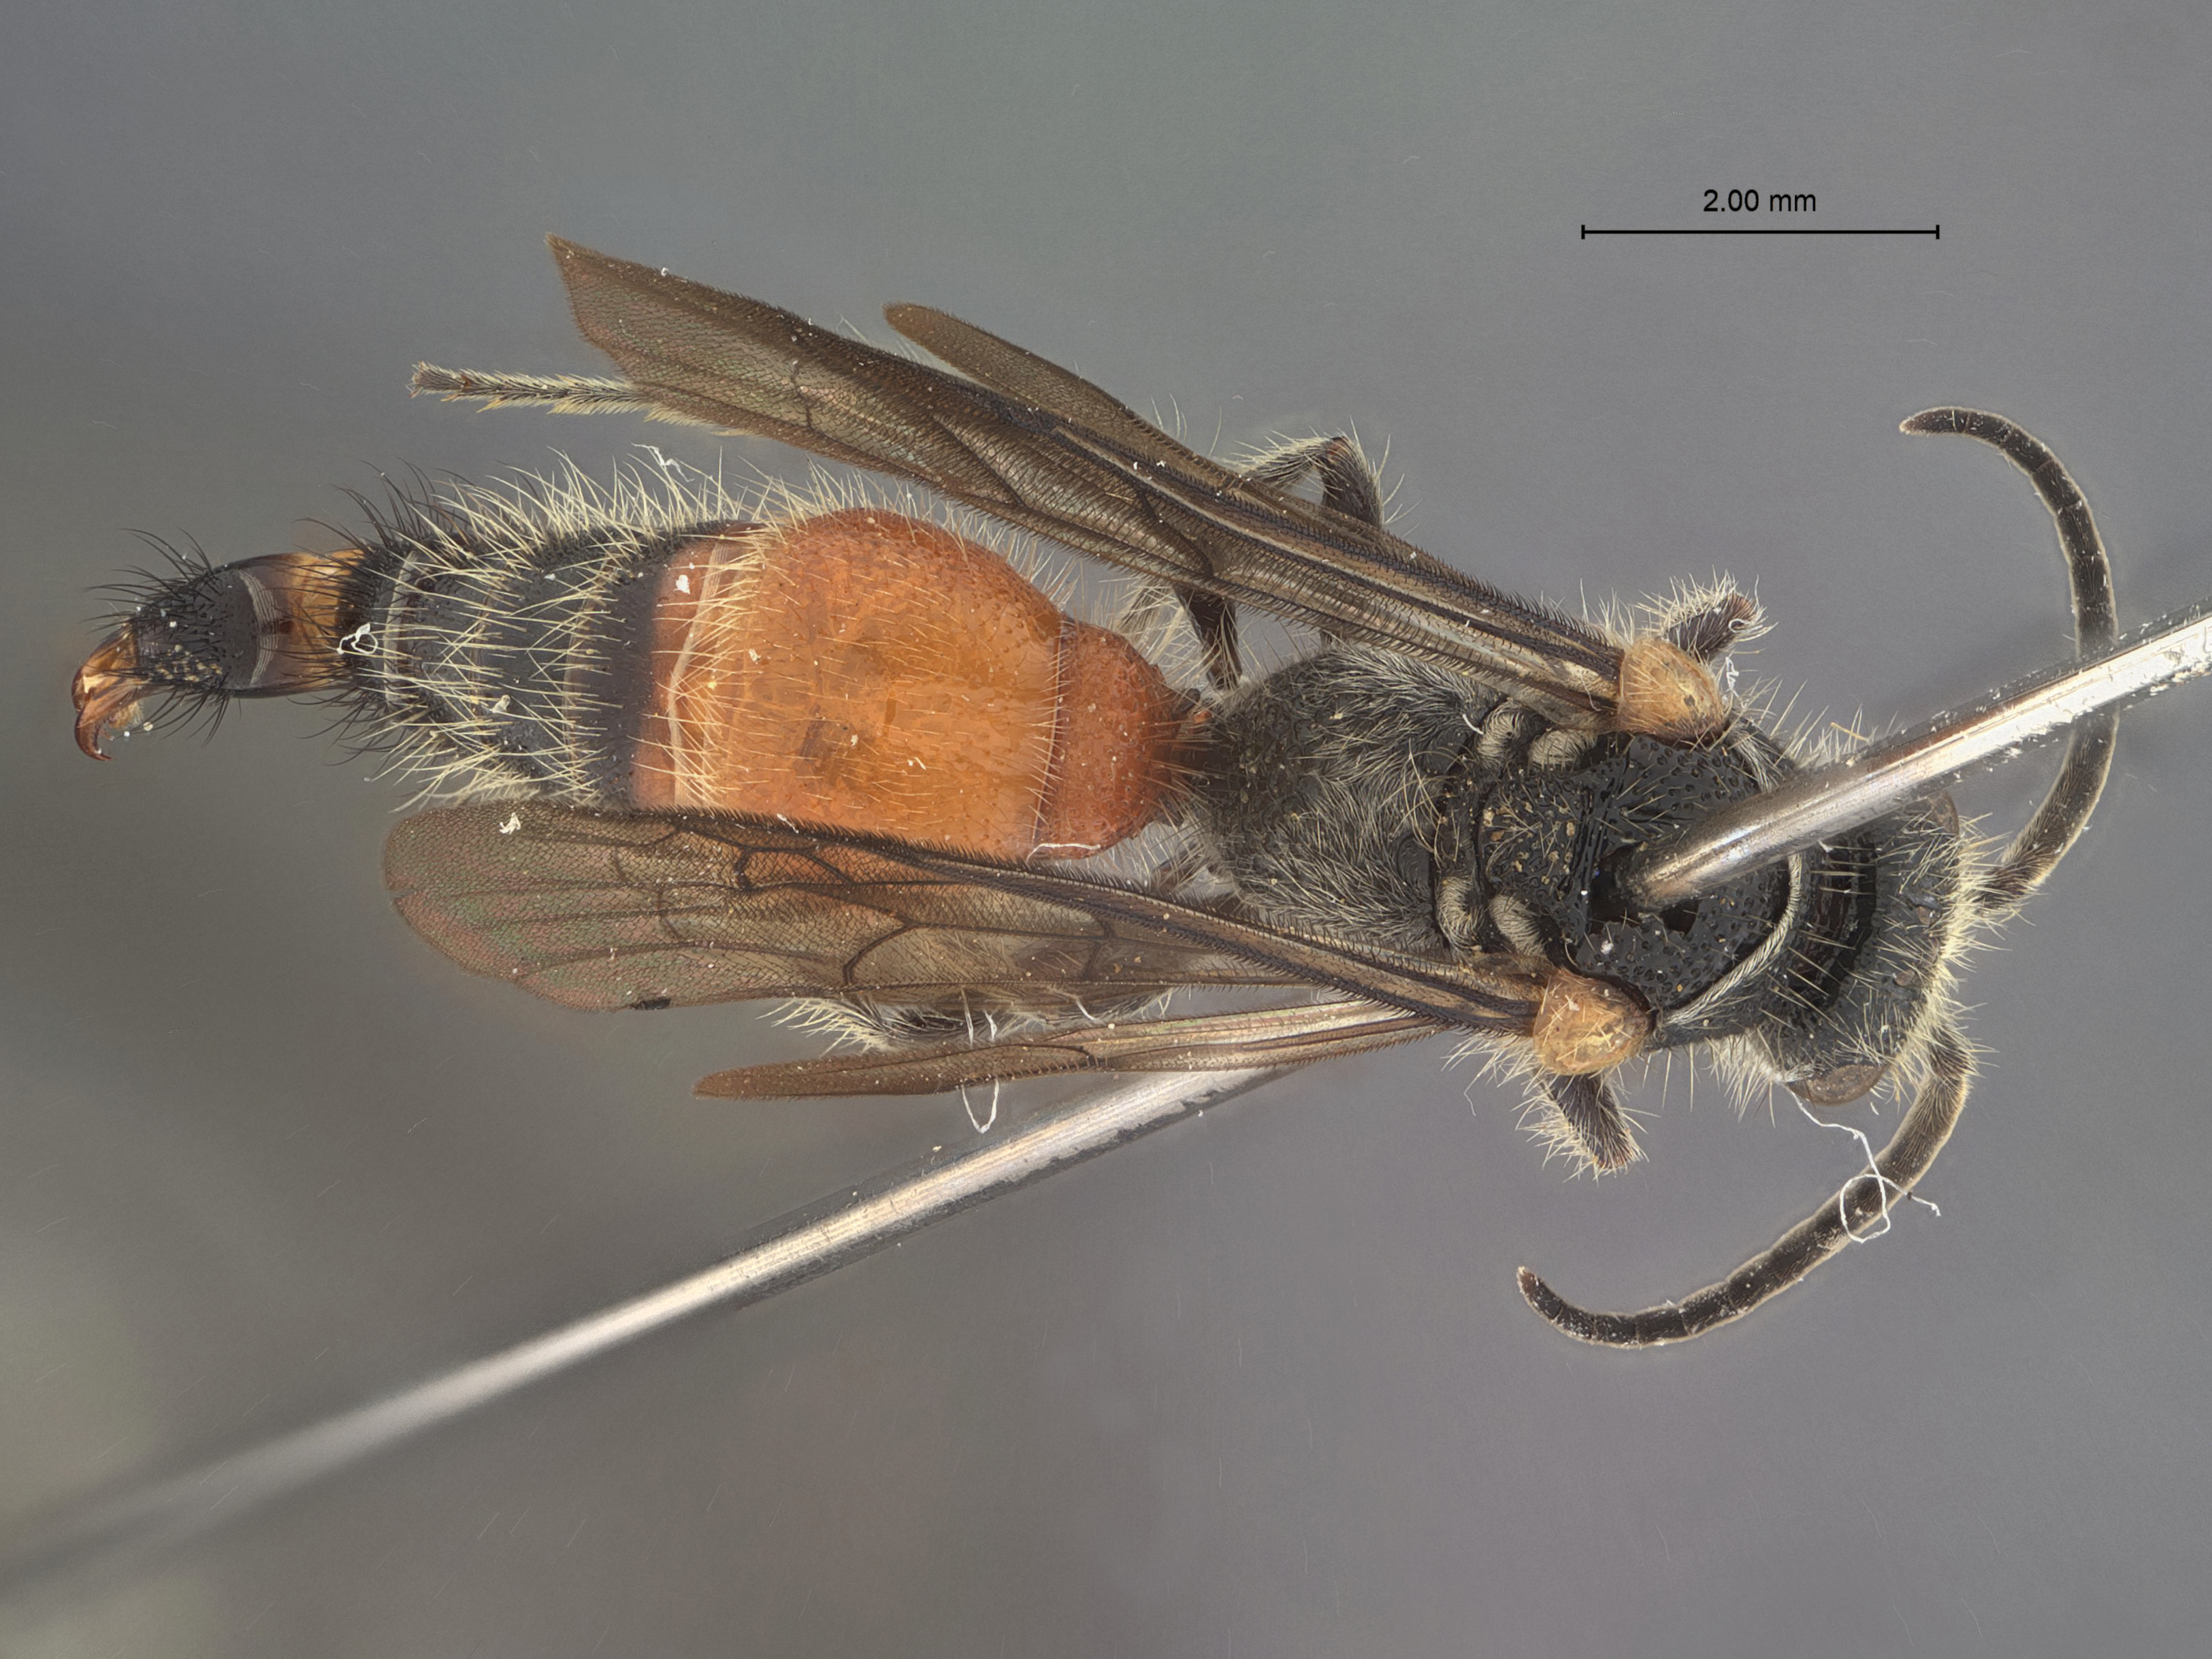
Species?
Smicromyrme calacuasana
